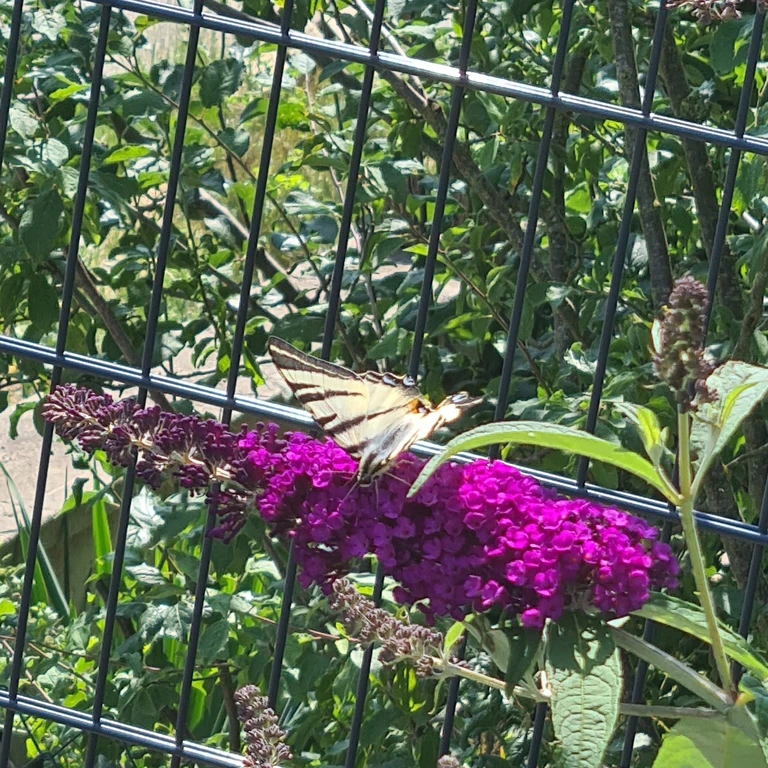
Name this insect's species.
Iphiclides podalirius
